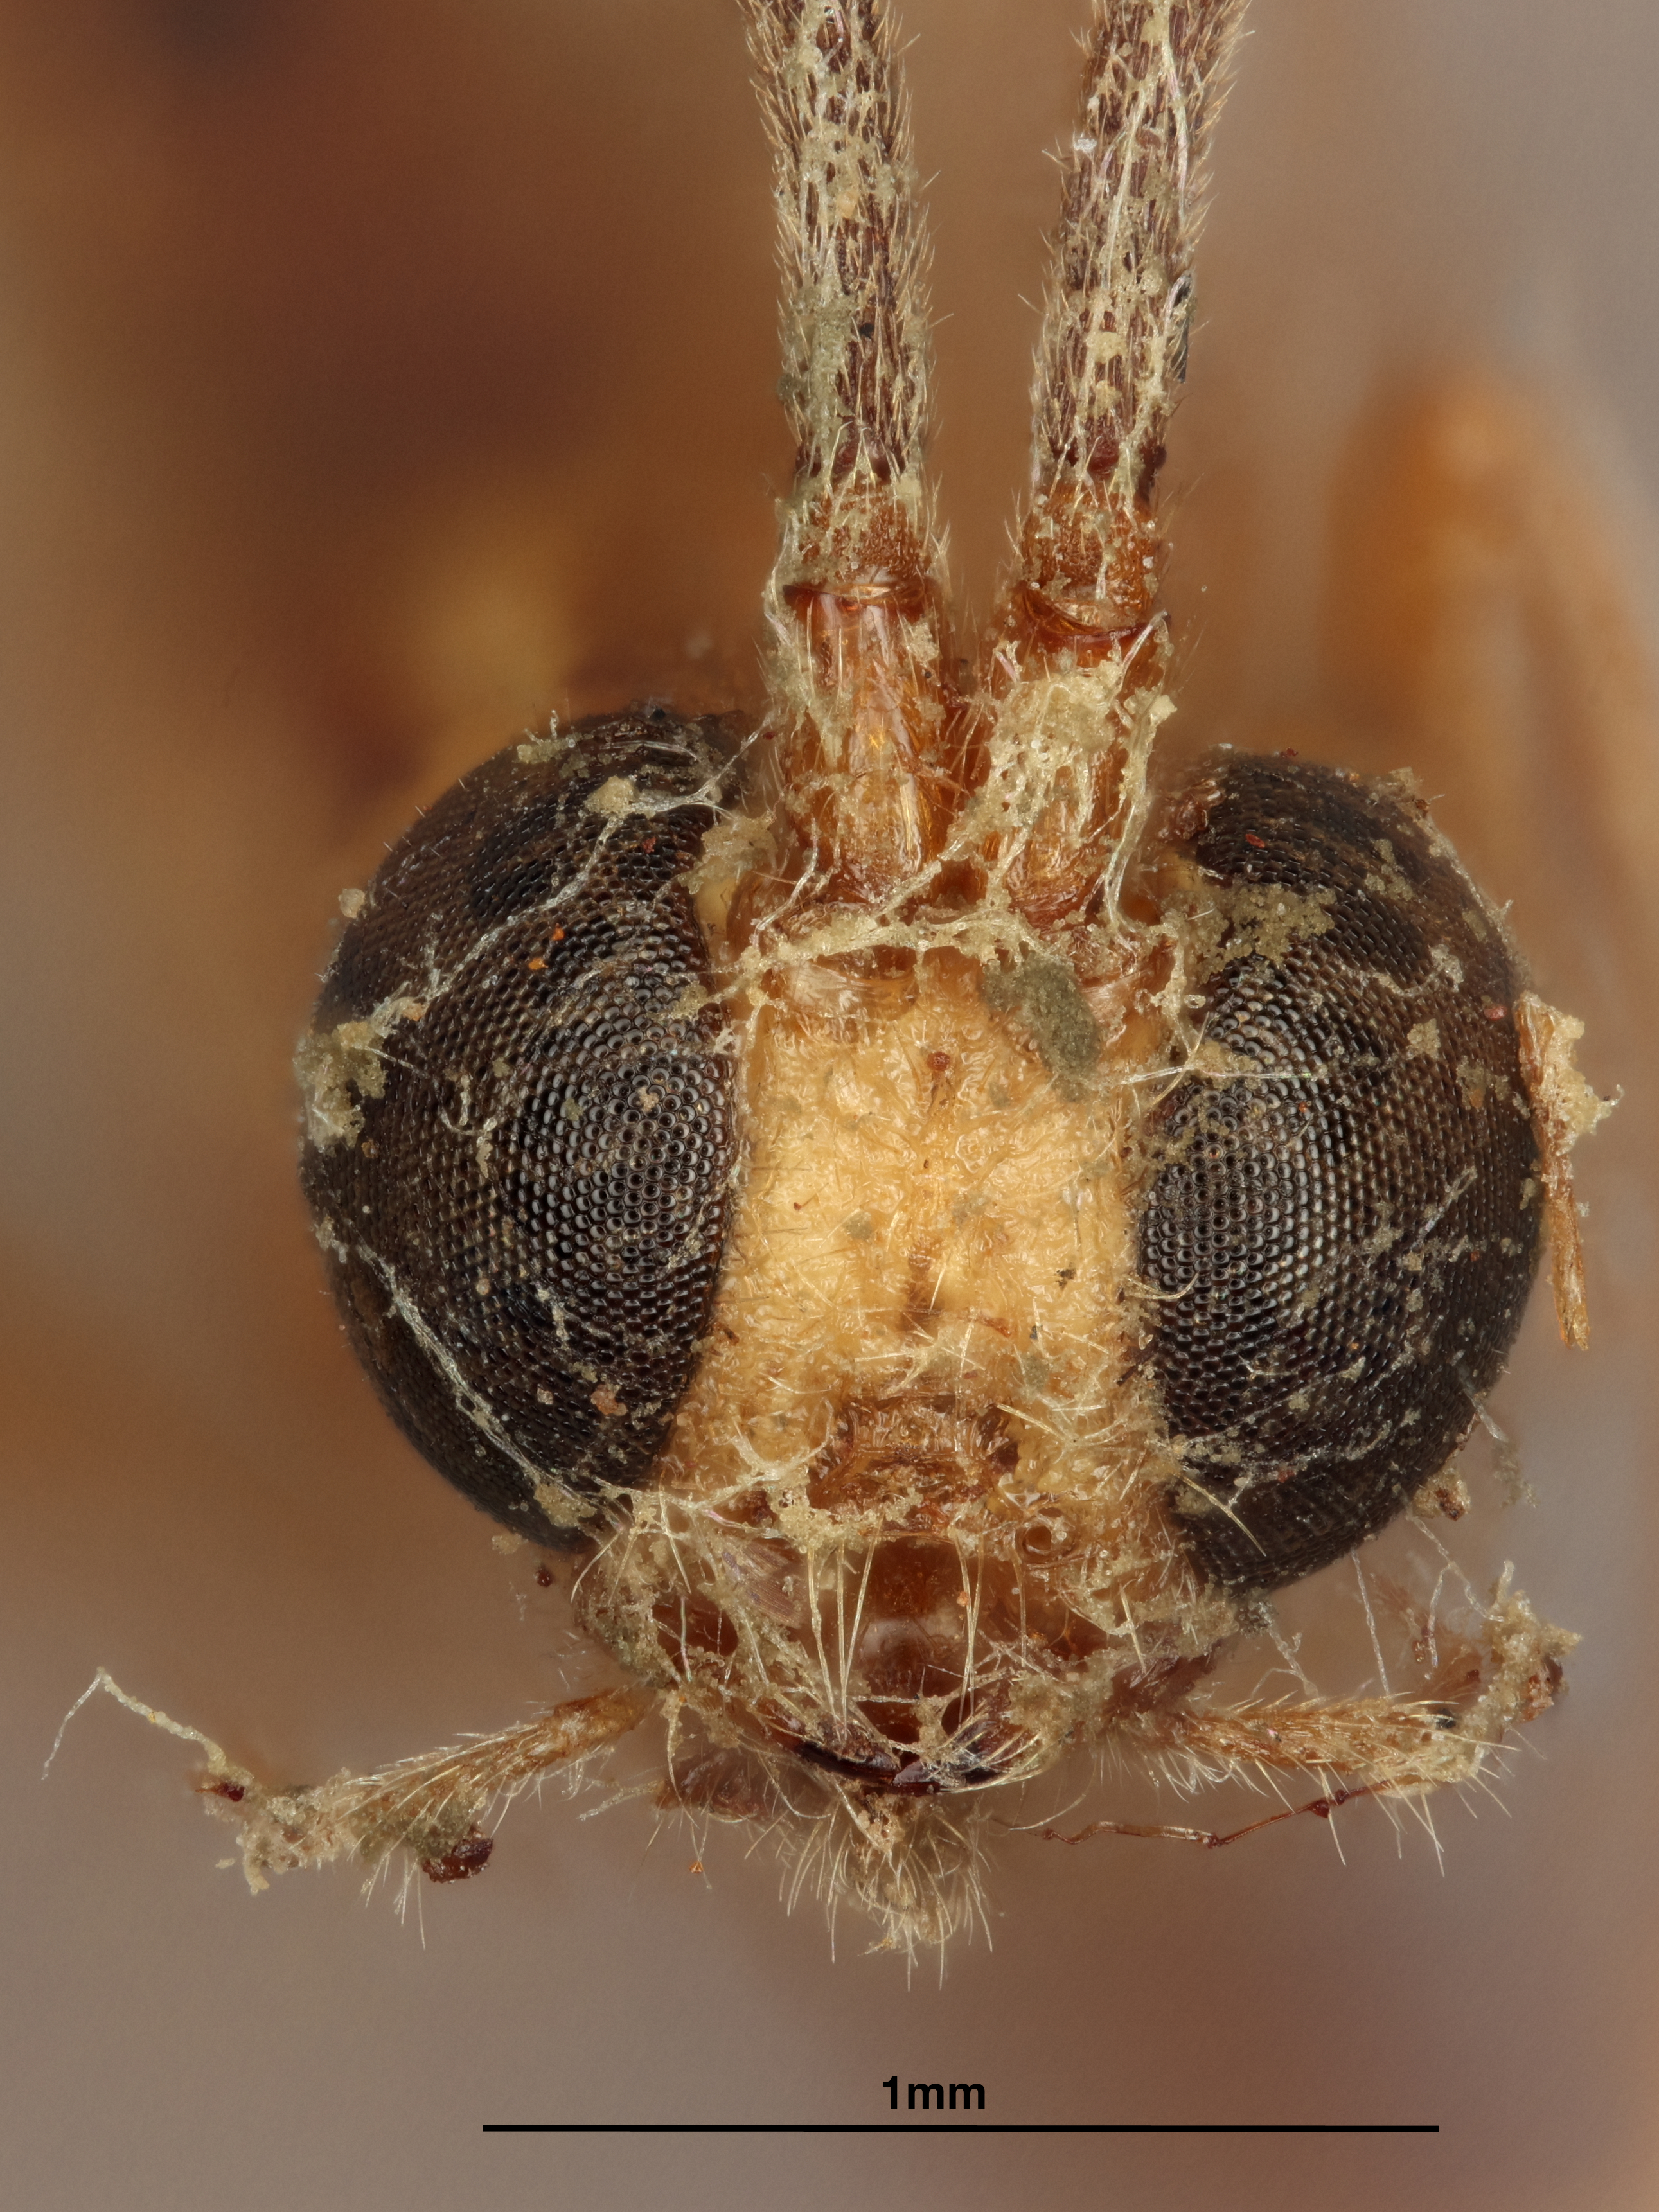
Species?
Aphrastobracon sinuatus
